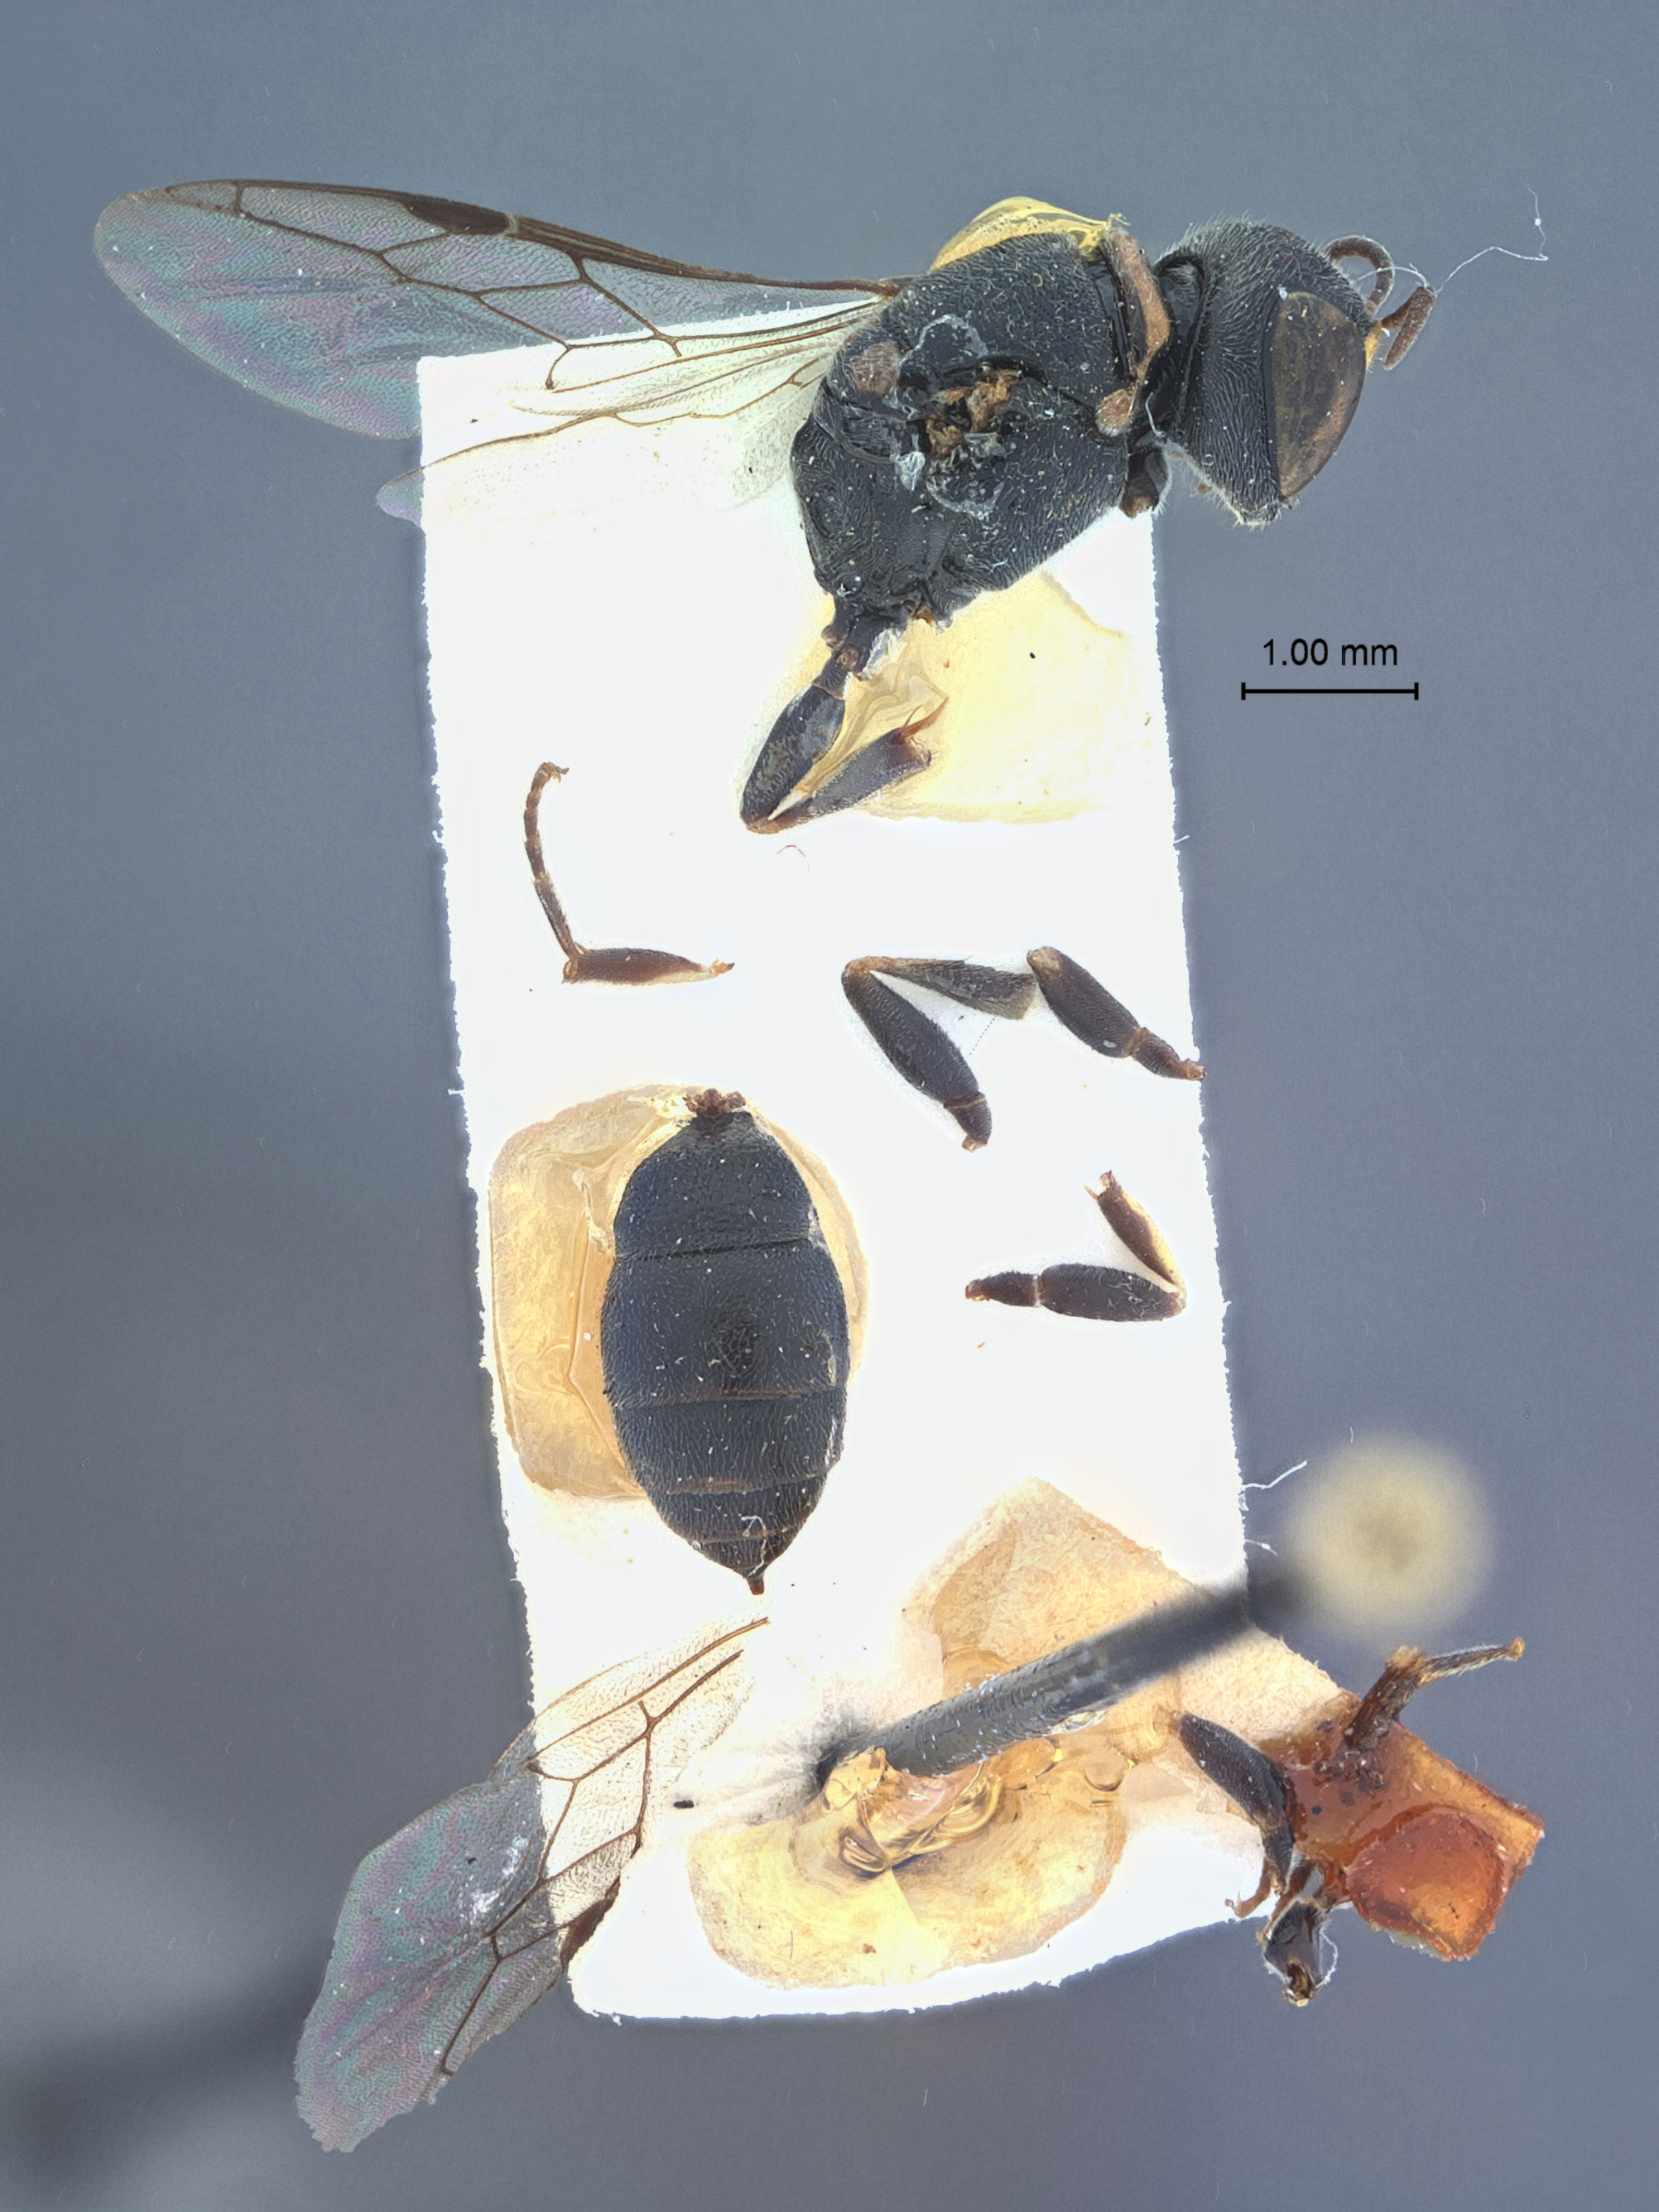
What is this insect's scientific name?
Piyumoides turbator
